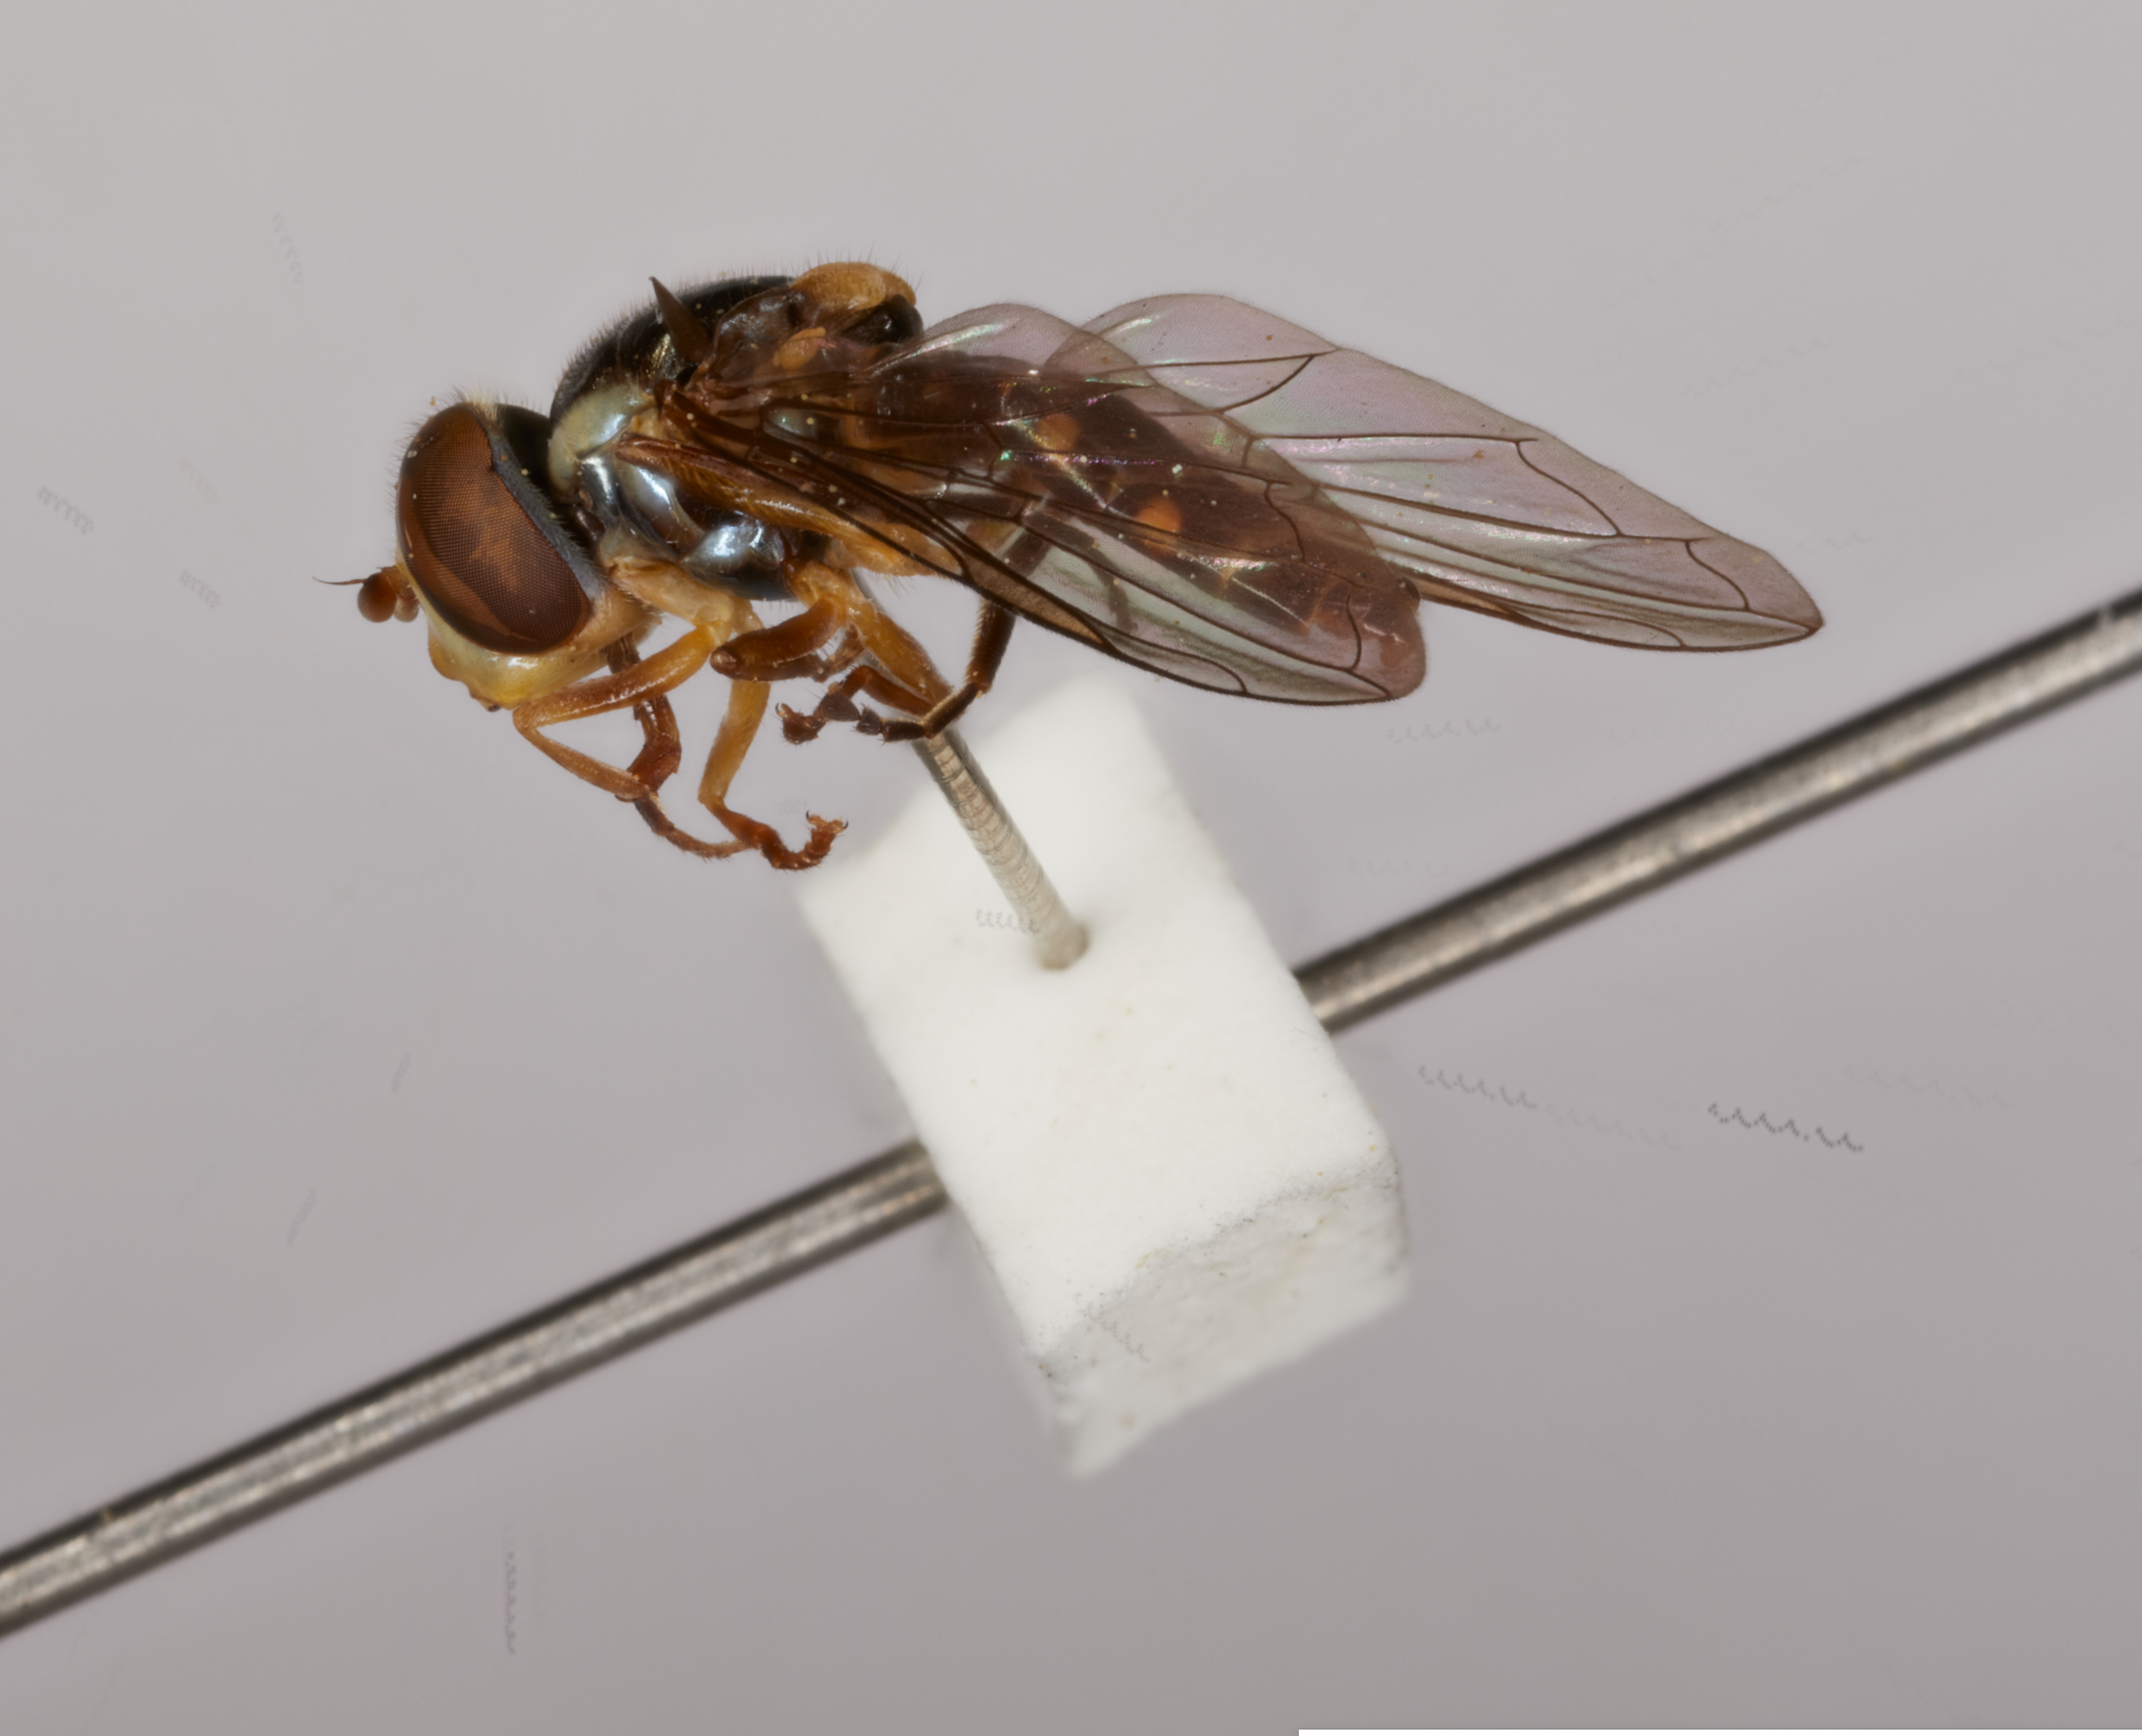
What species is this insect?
Anu una
